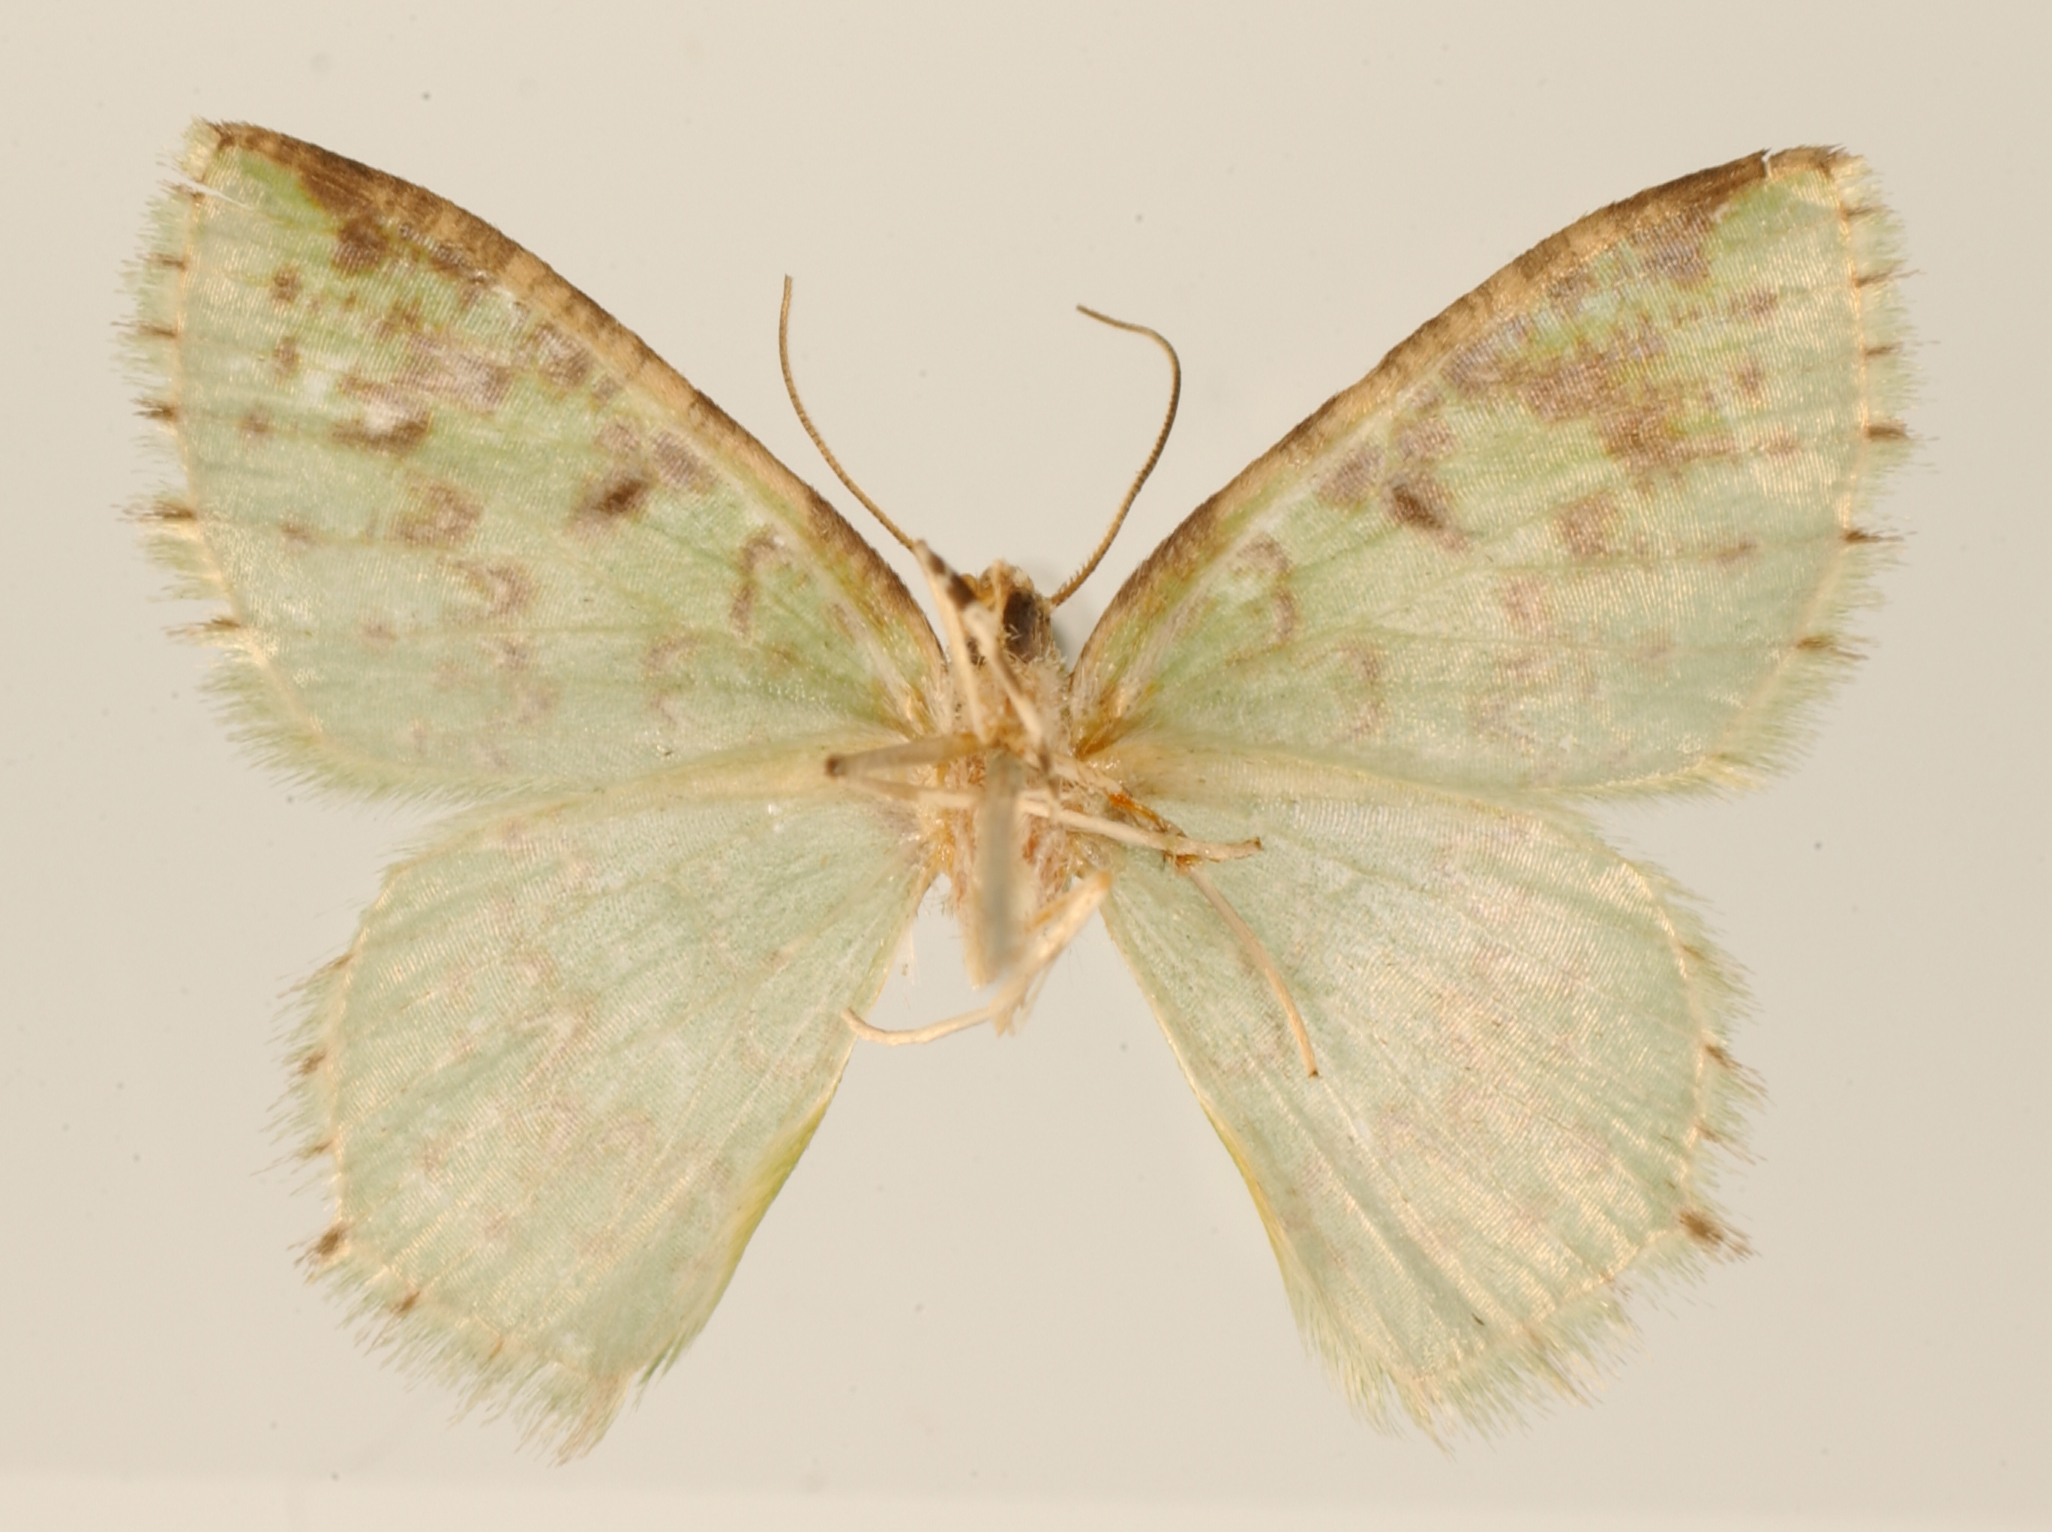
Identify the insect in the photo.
Racheospila pulveraria
